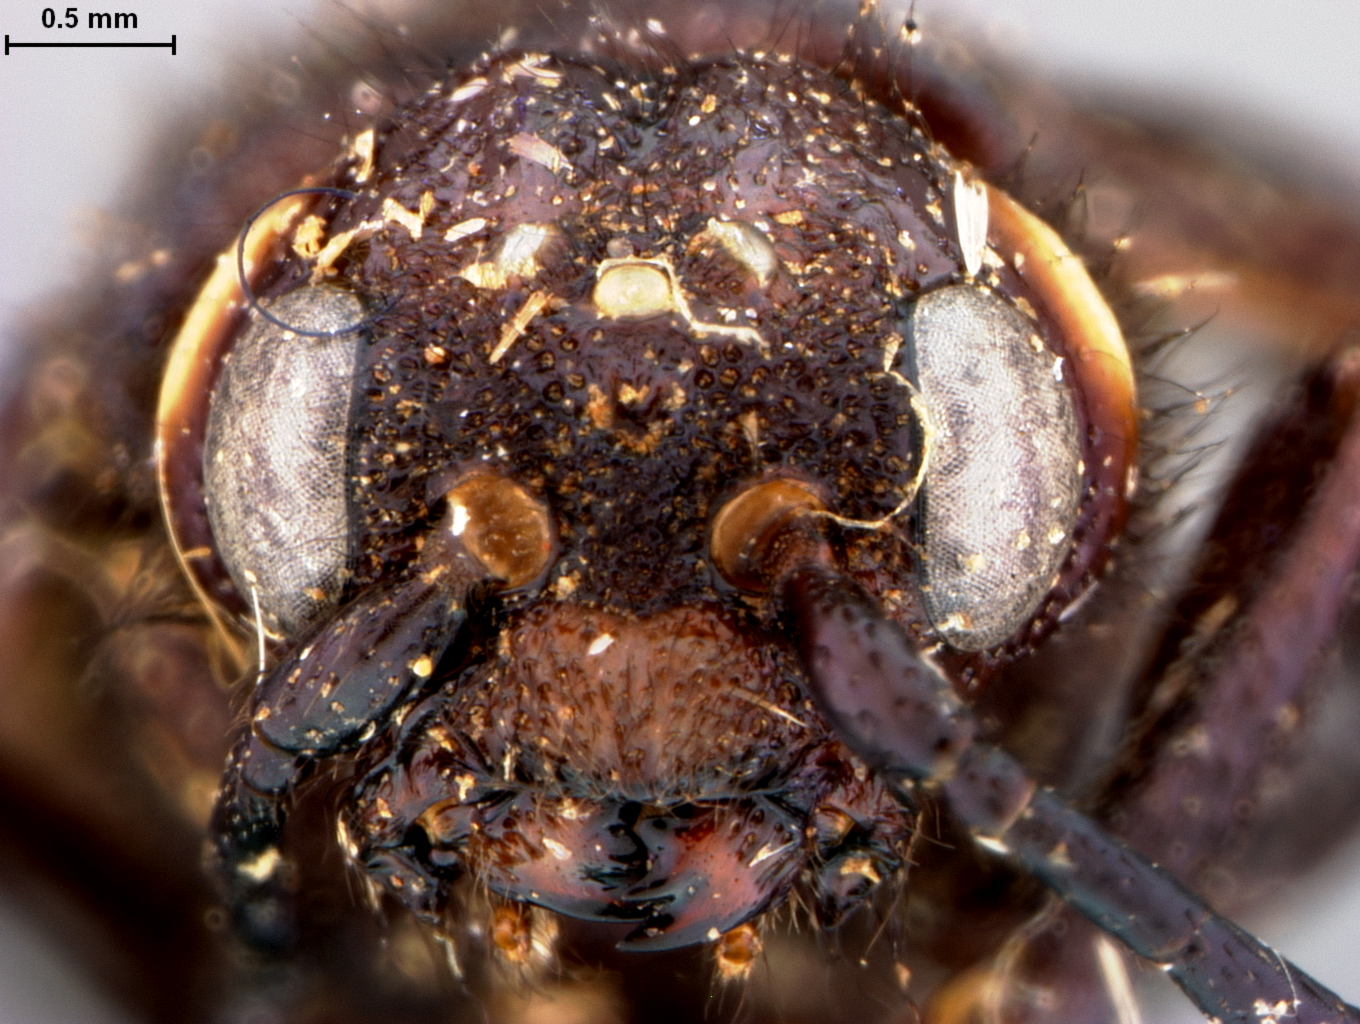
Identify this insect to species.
Sirex taxodii
